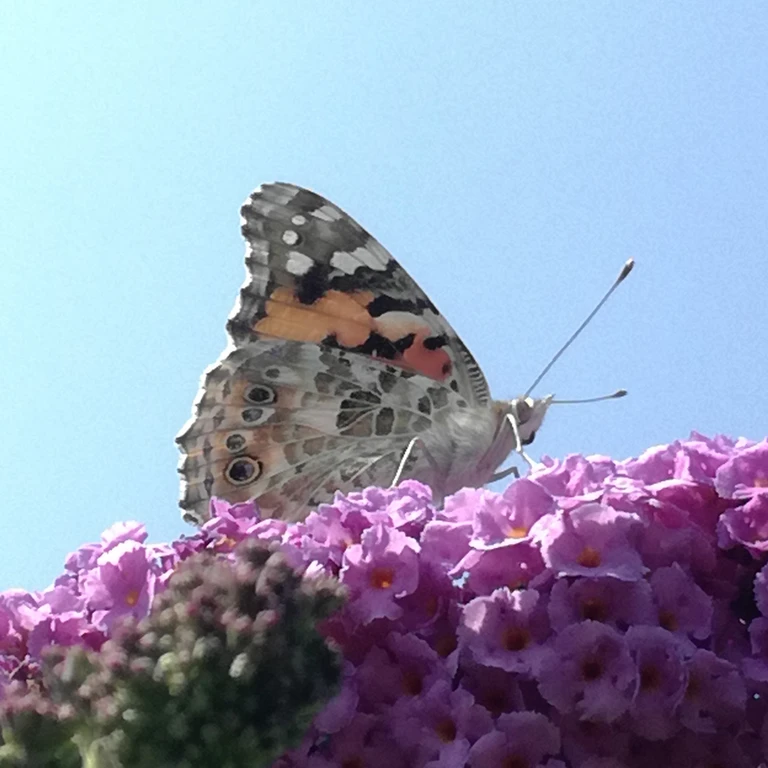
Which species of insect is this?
Vanessa cardui
